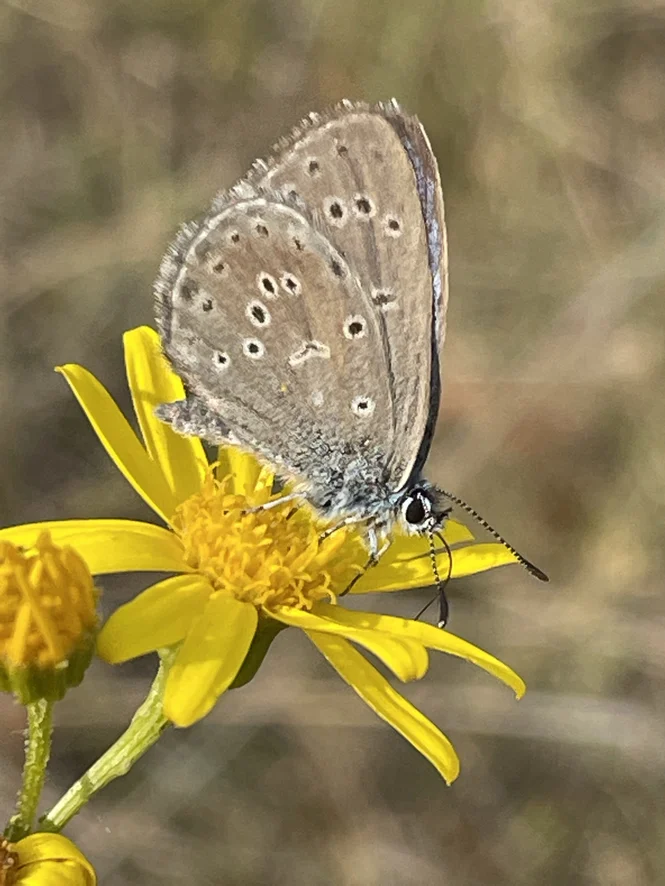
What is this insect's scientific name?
Phengaris alcon/rebeli
